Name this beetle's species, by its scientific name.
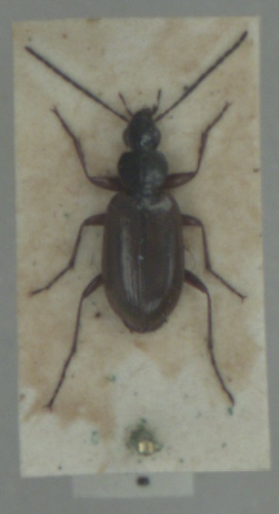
Agonum piceum
